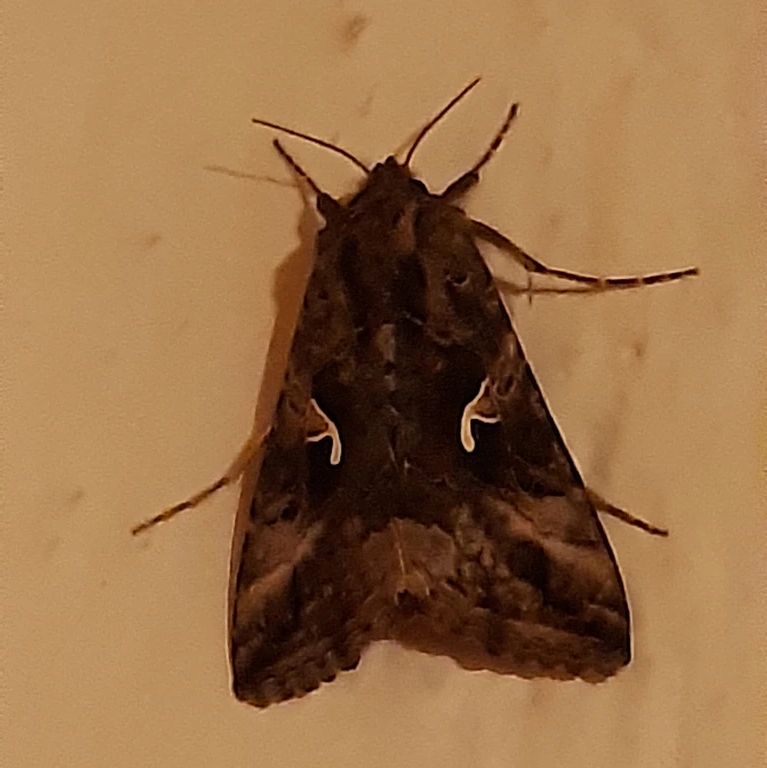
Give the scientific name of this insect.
Autographa gamma
